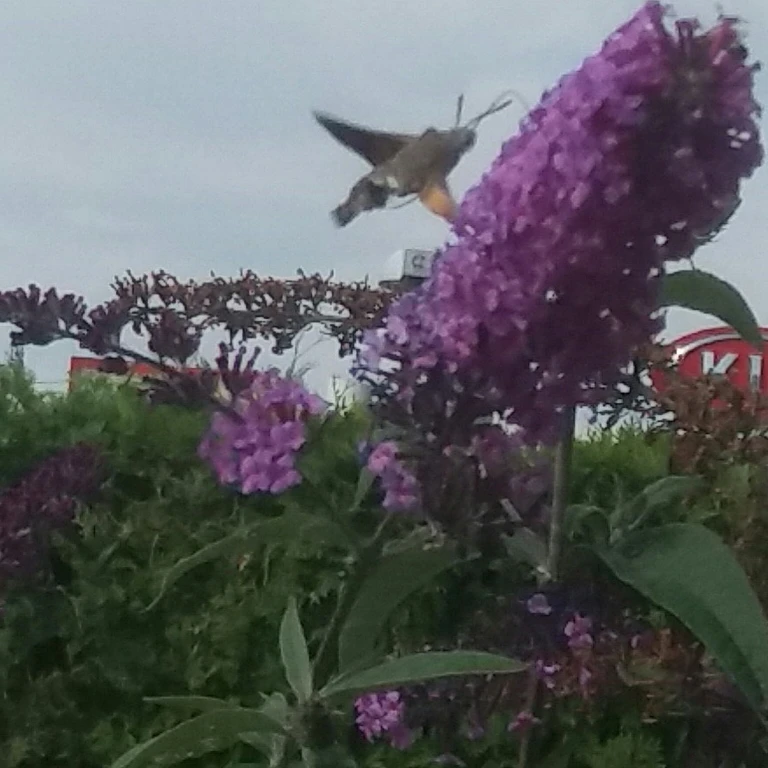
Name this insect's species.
Macroglossum stellatarum
